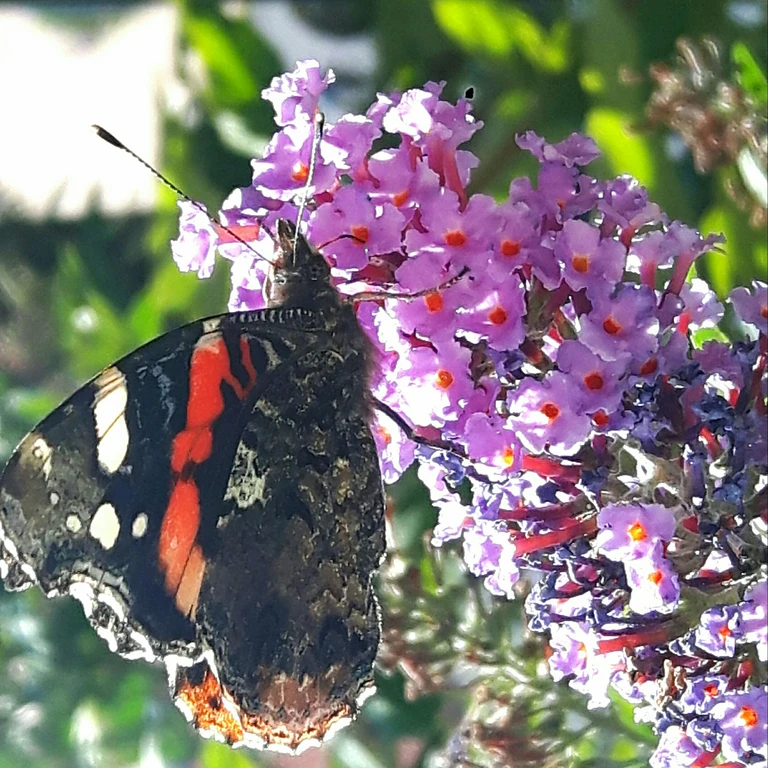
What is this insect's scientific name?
Vanessa atalanta
